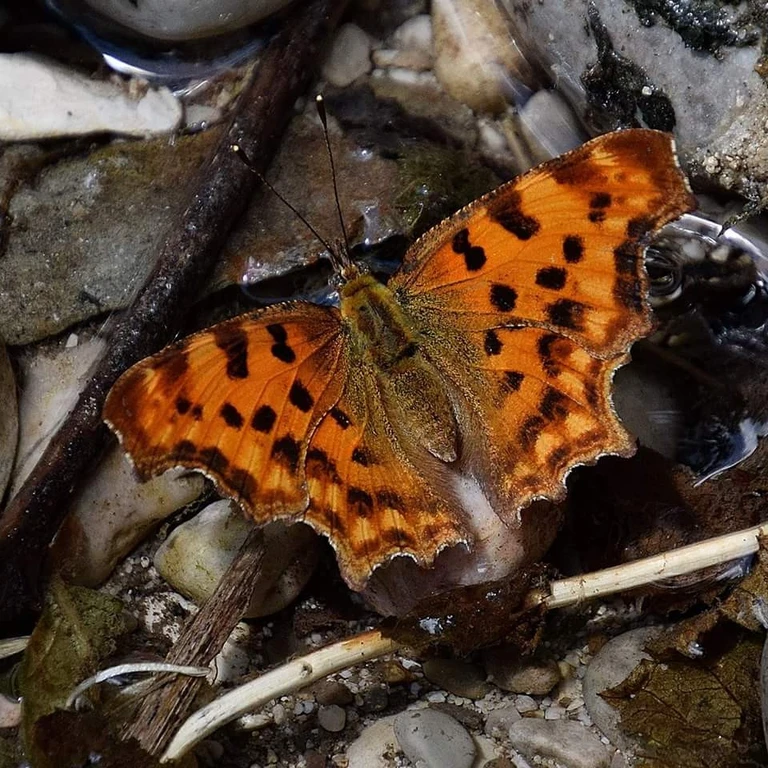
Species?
Polygonia c-album
